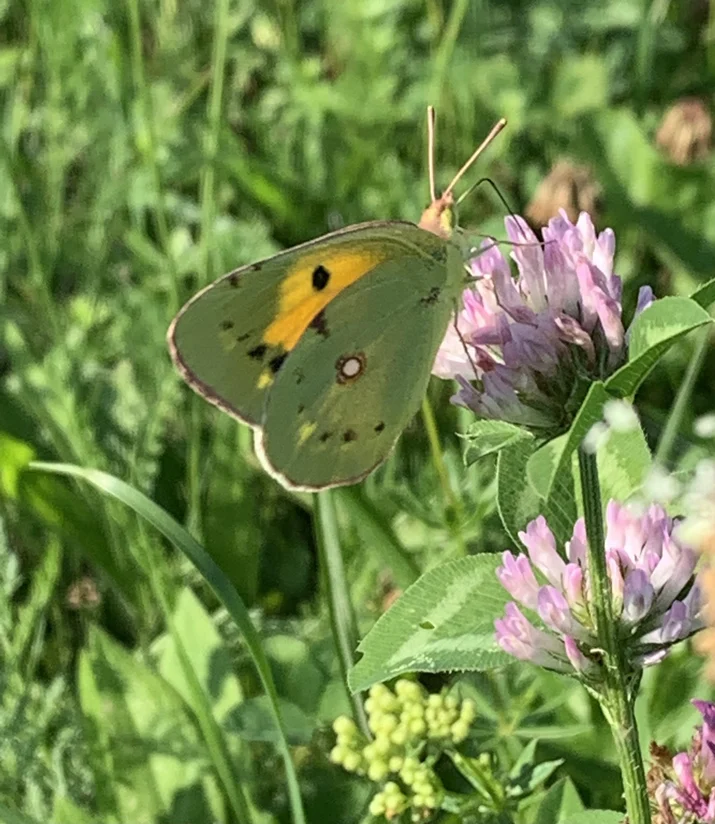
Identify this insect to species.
Colias croceus
